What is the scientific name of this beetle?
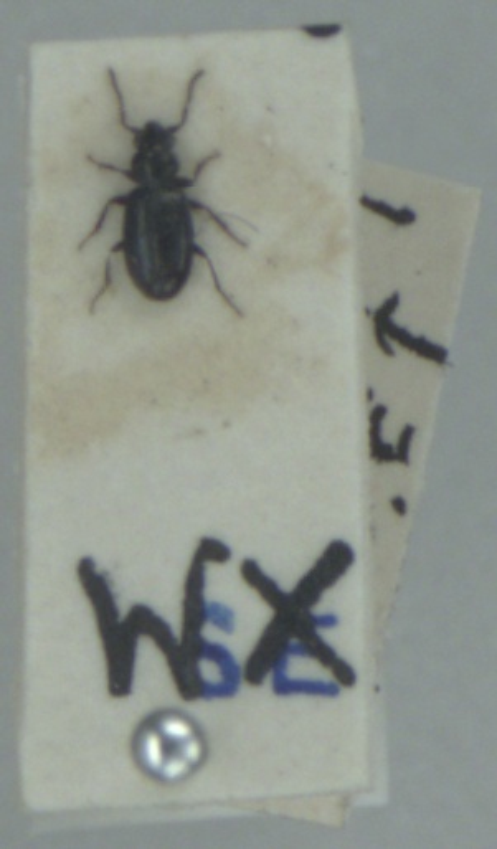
Bembidion minimum
